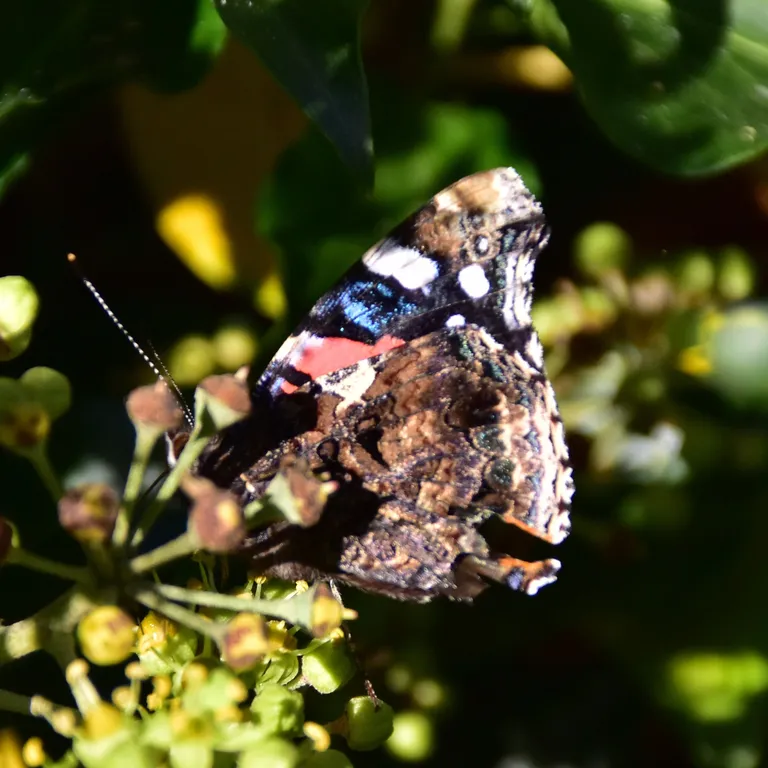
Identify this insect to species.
Vanessa atalanta
